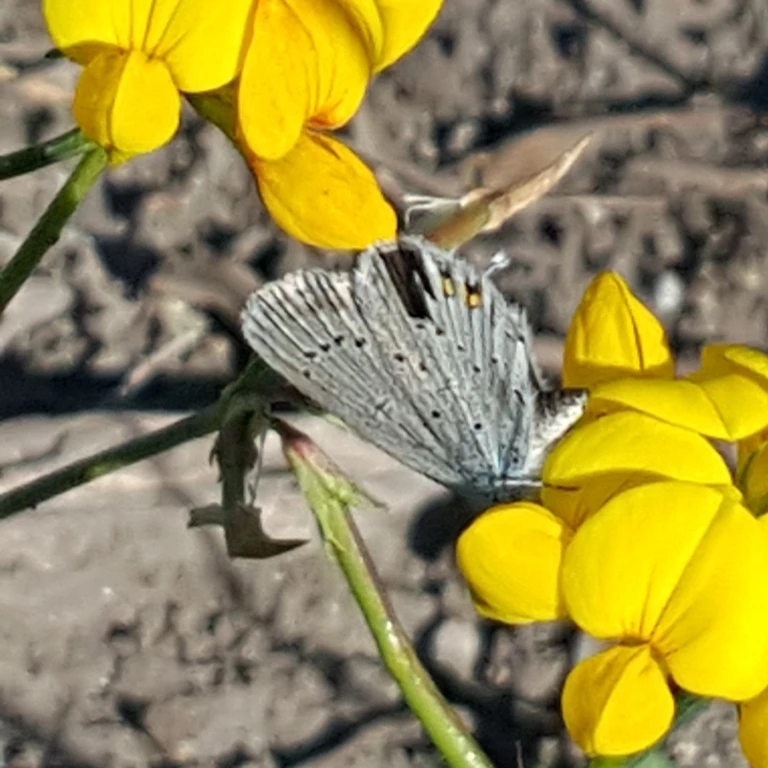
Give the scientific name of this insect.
Cupido argiades (also Elkalyce argiades)
